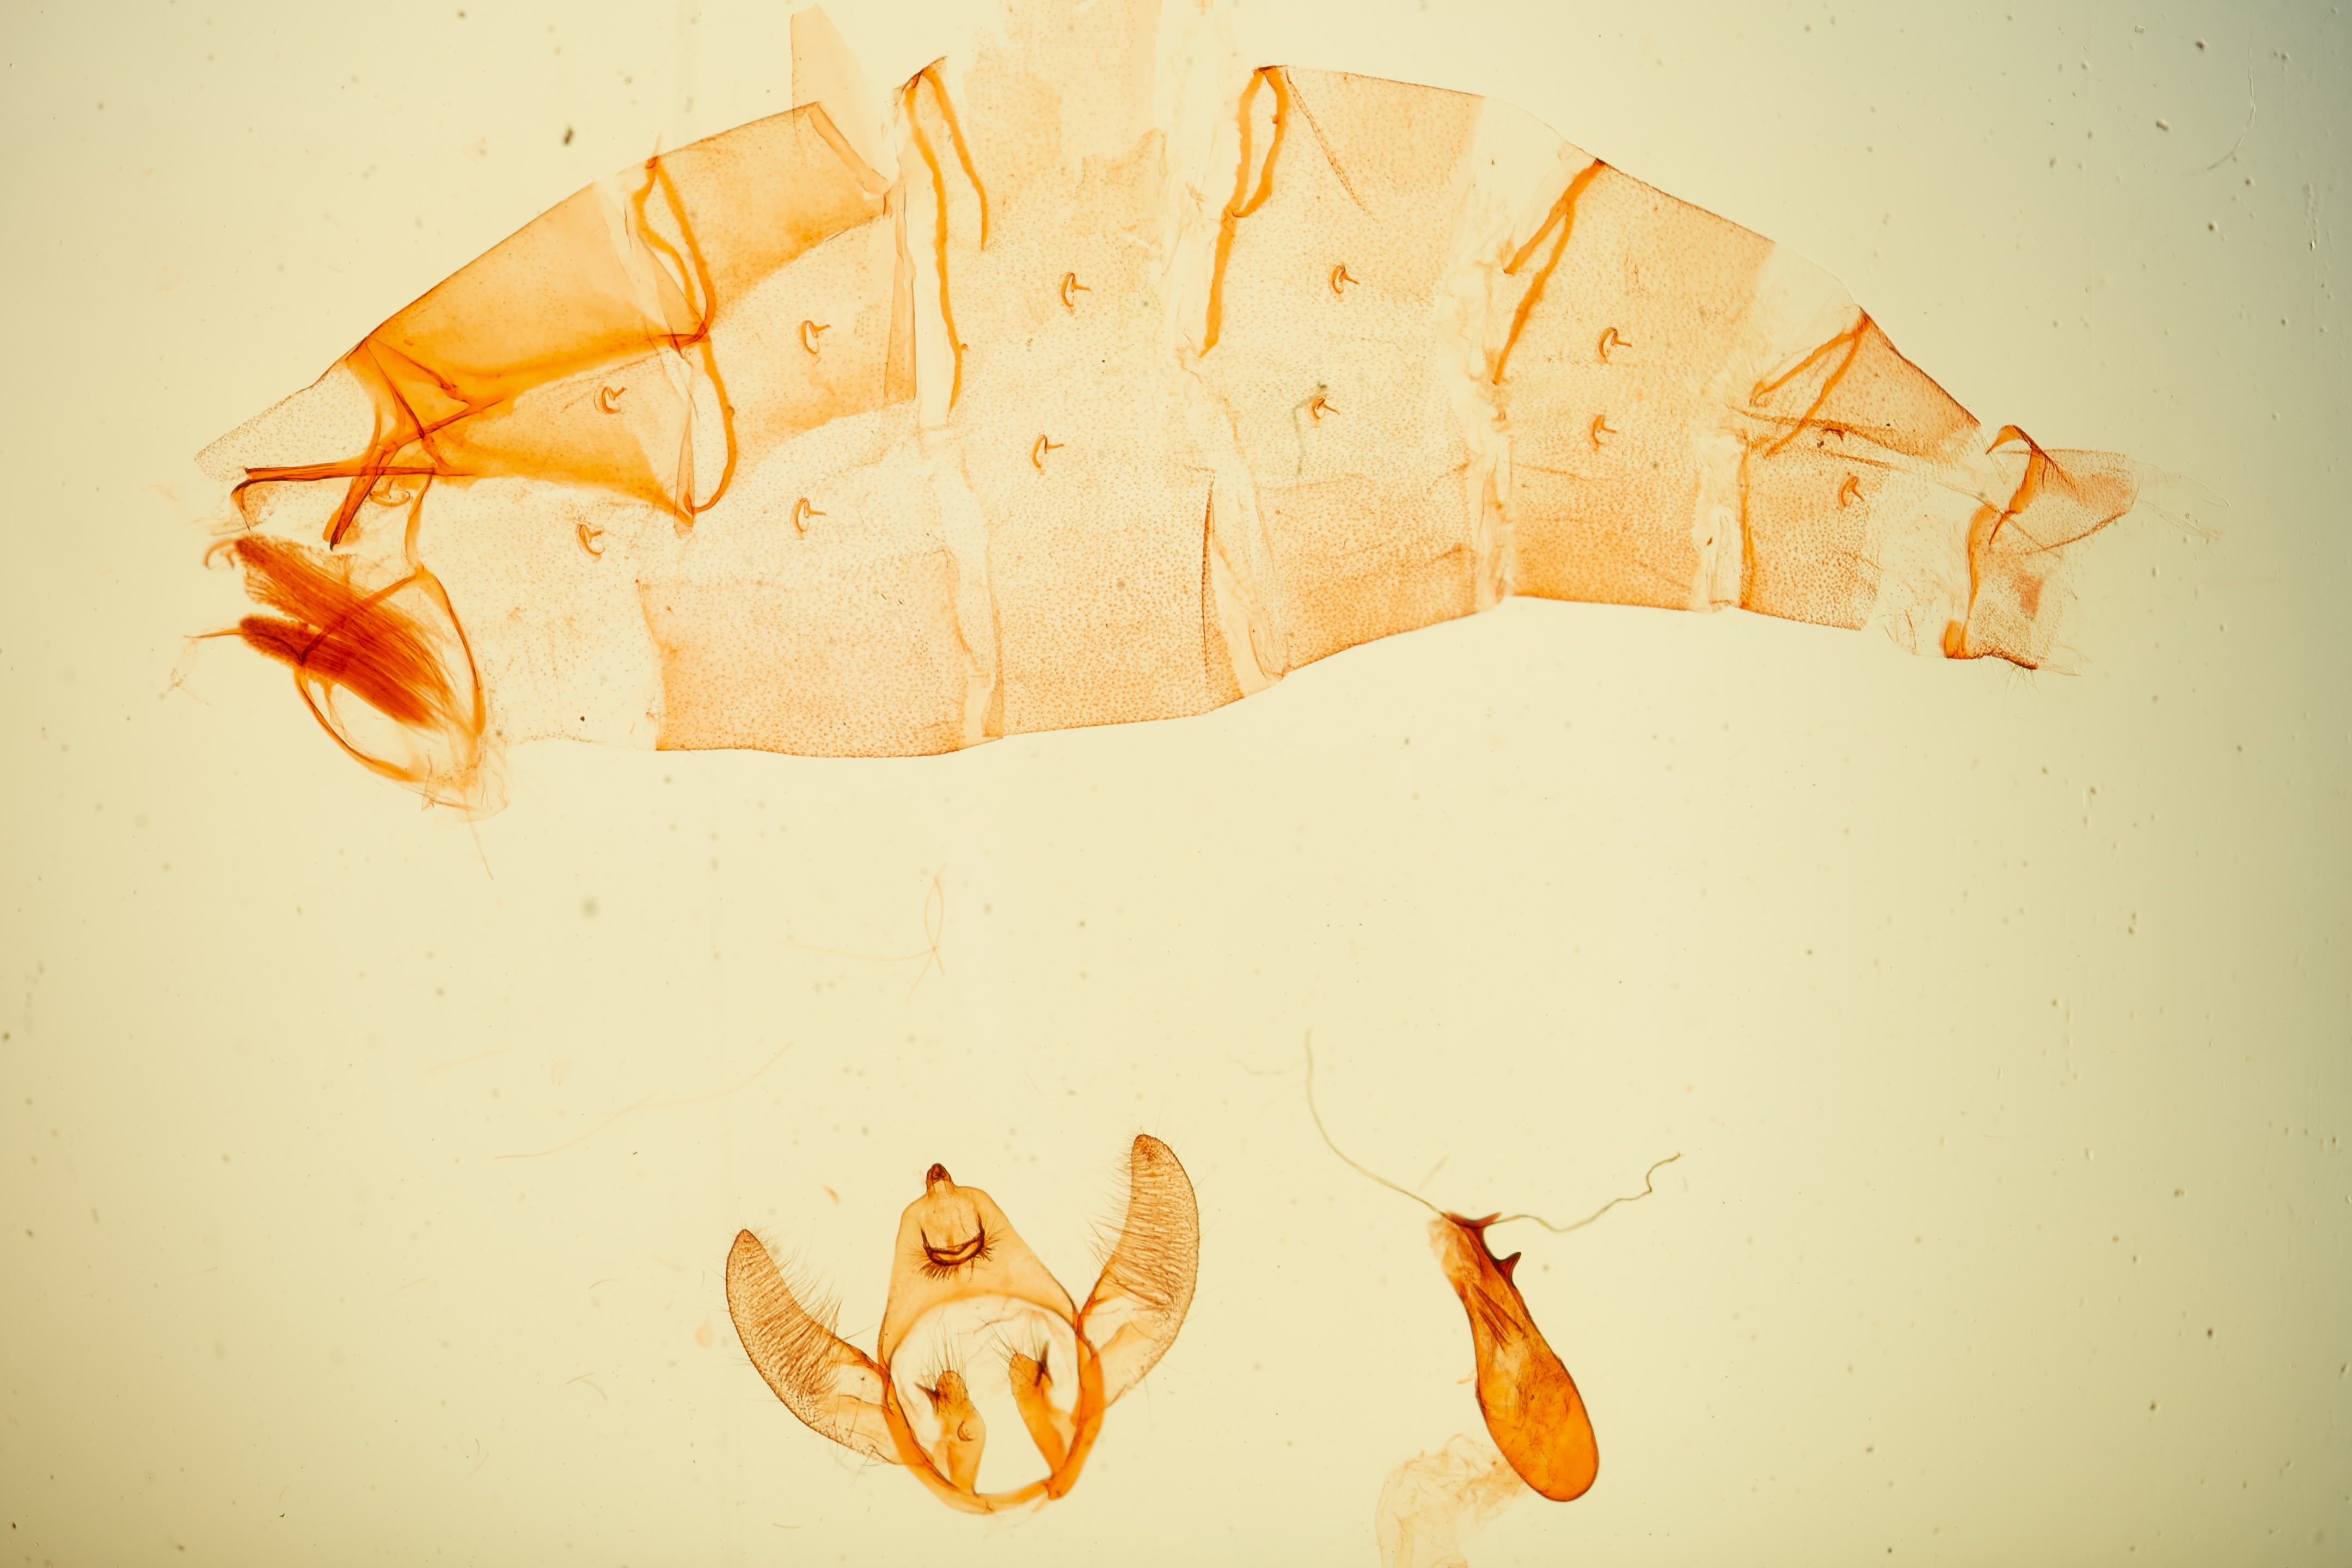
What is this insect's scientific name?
Lethata mucida
